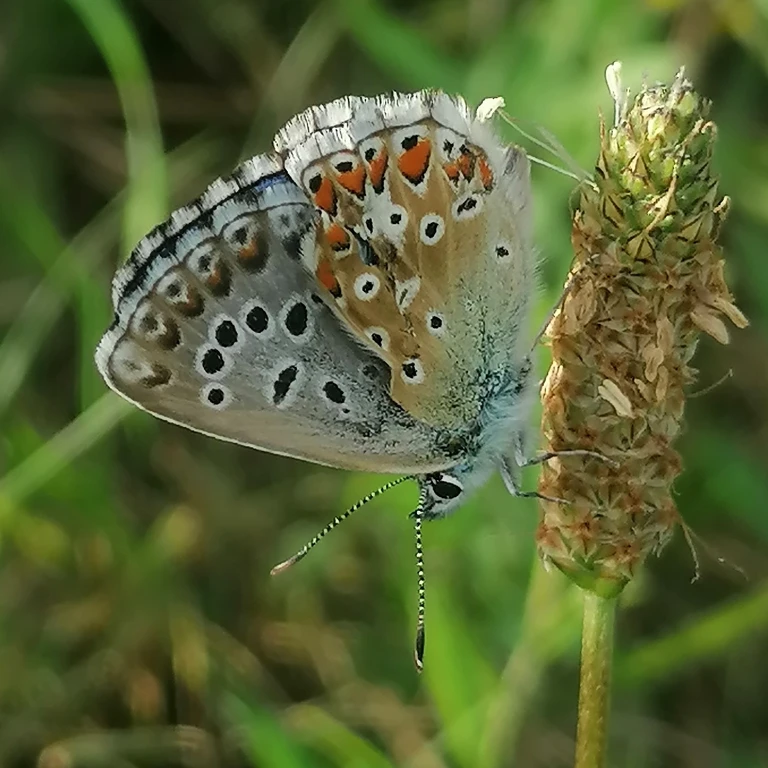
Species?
Lysandra bellargus
